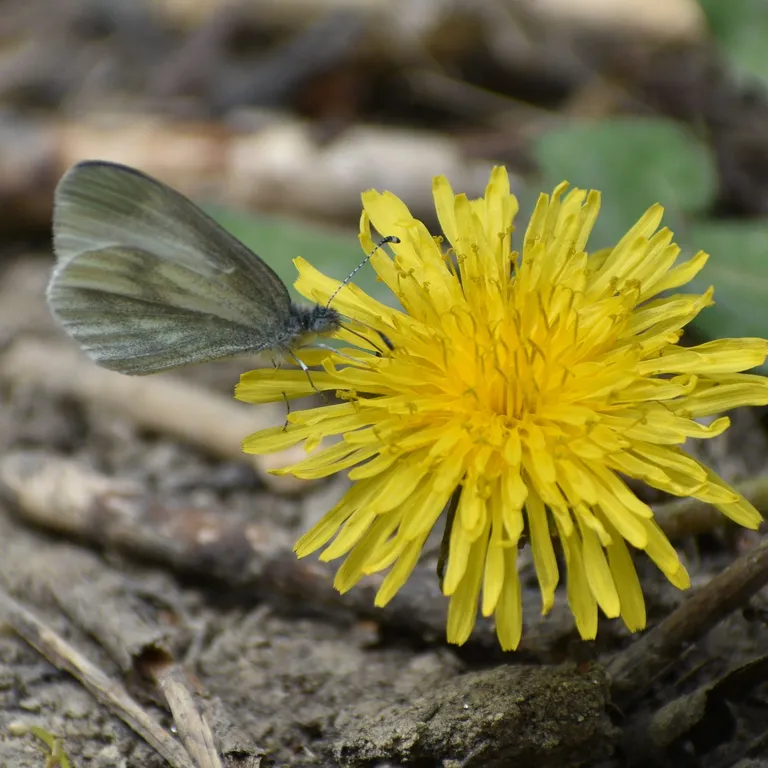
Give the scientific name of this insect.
Leptidea sinapis/juvernica
